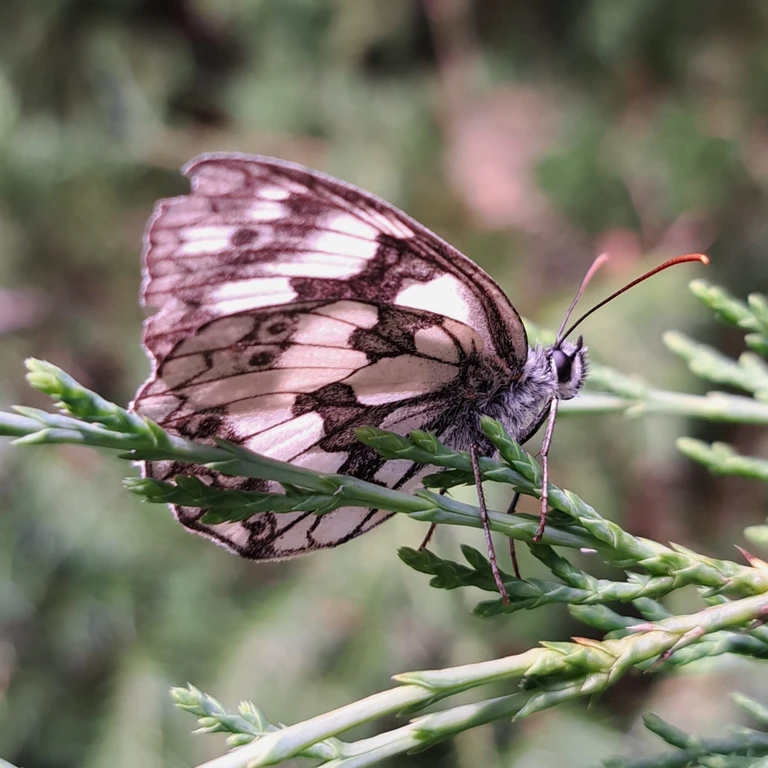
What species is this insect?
Melanargia galathea
